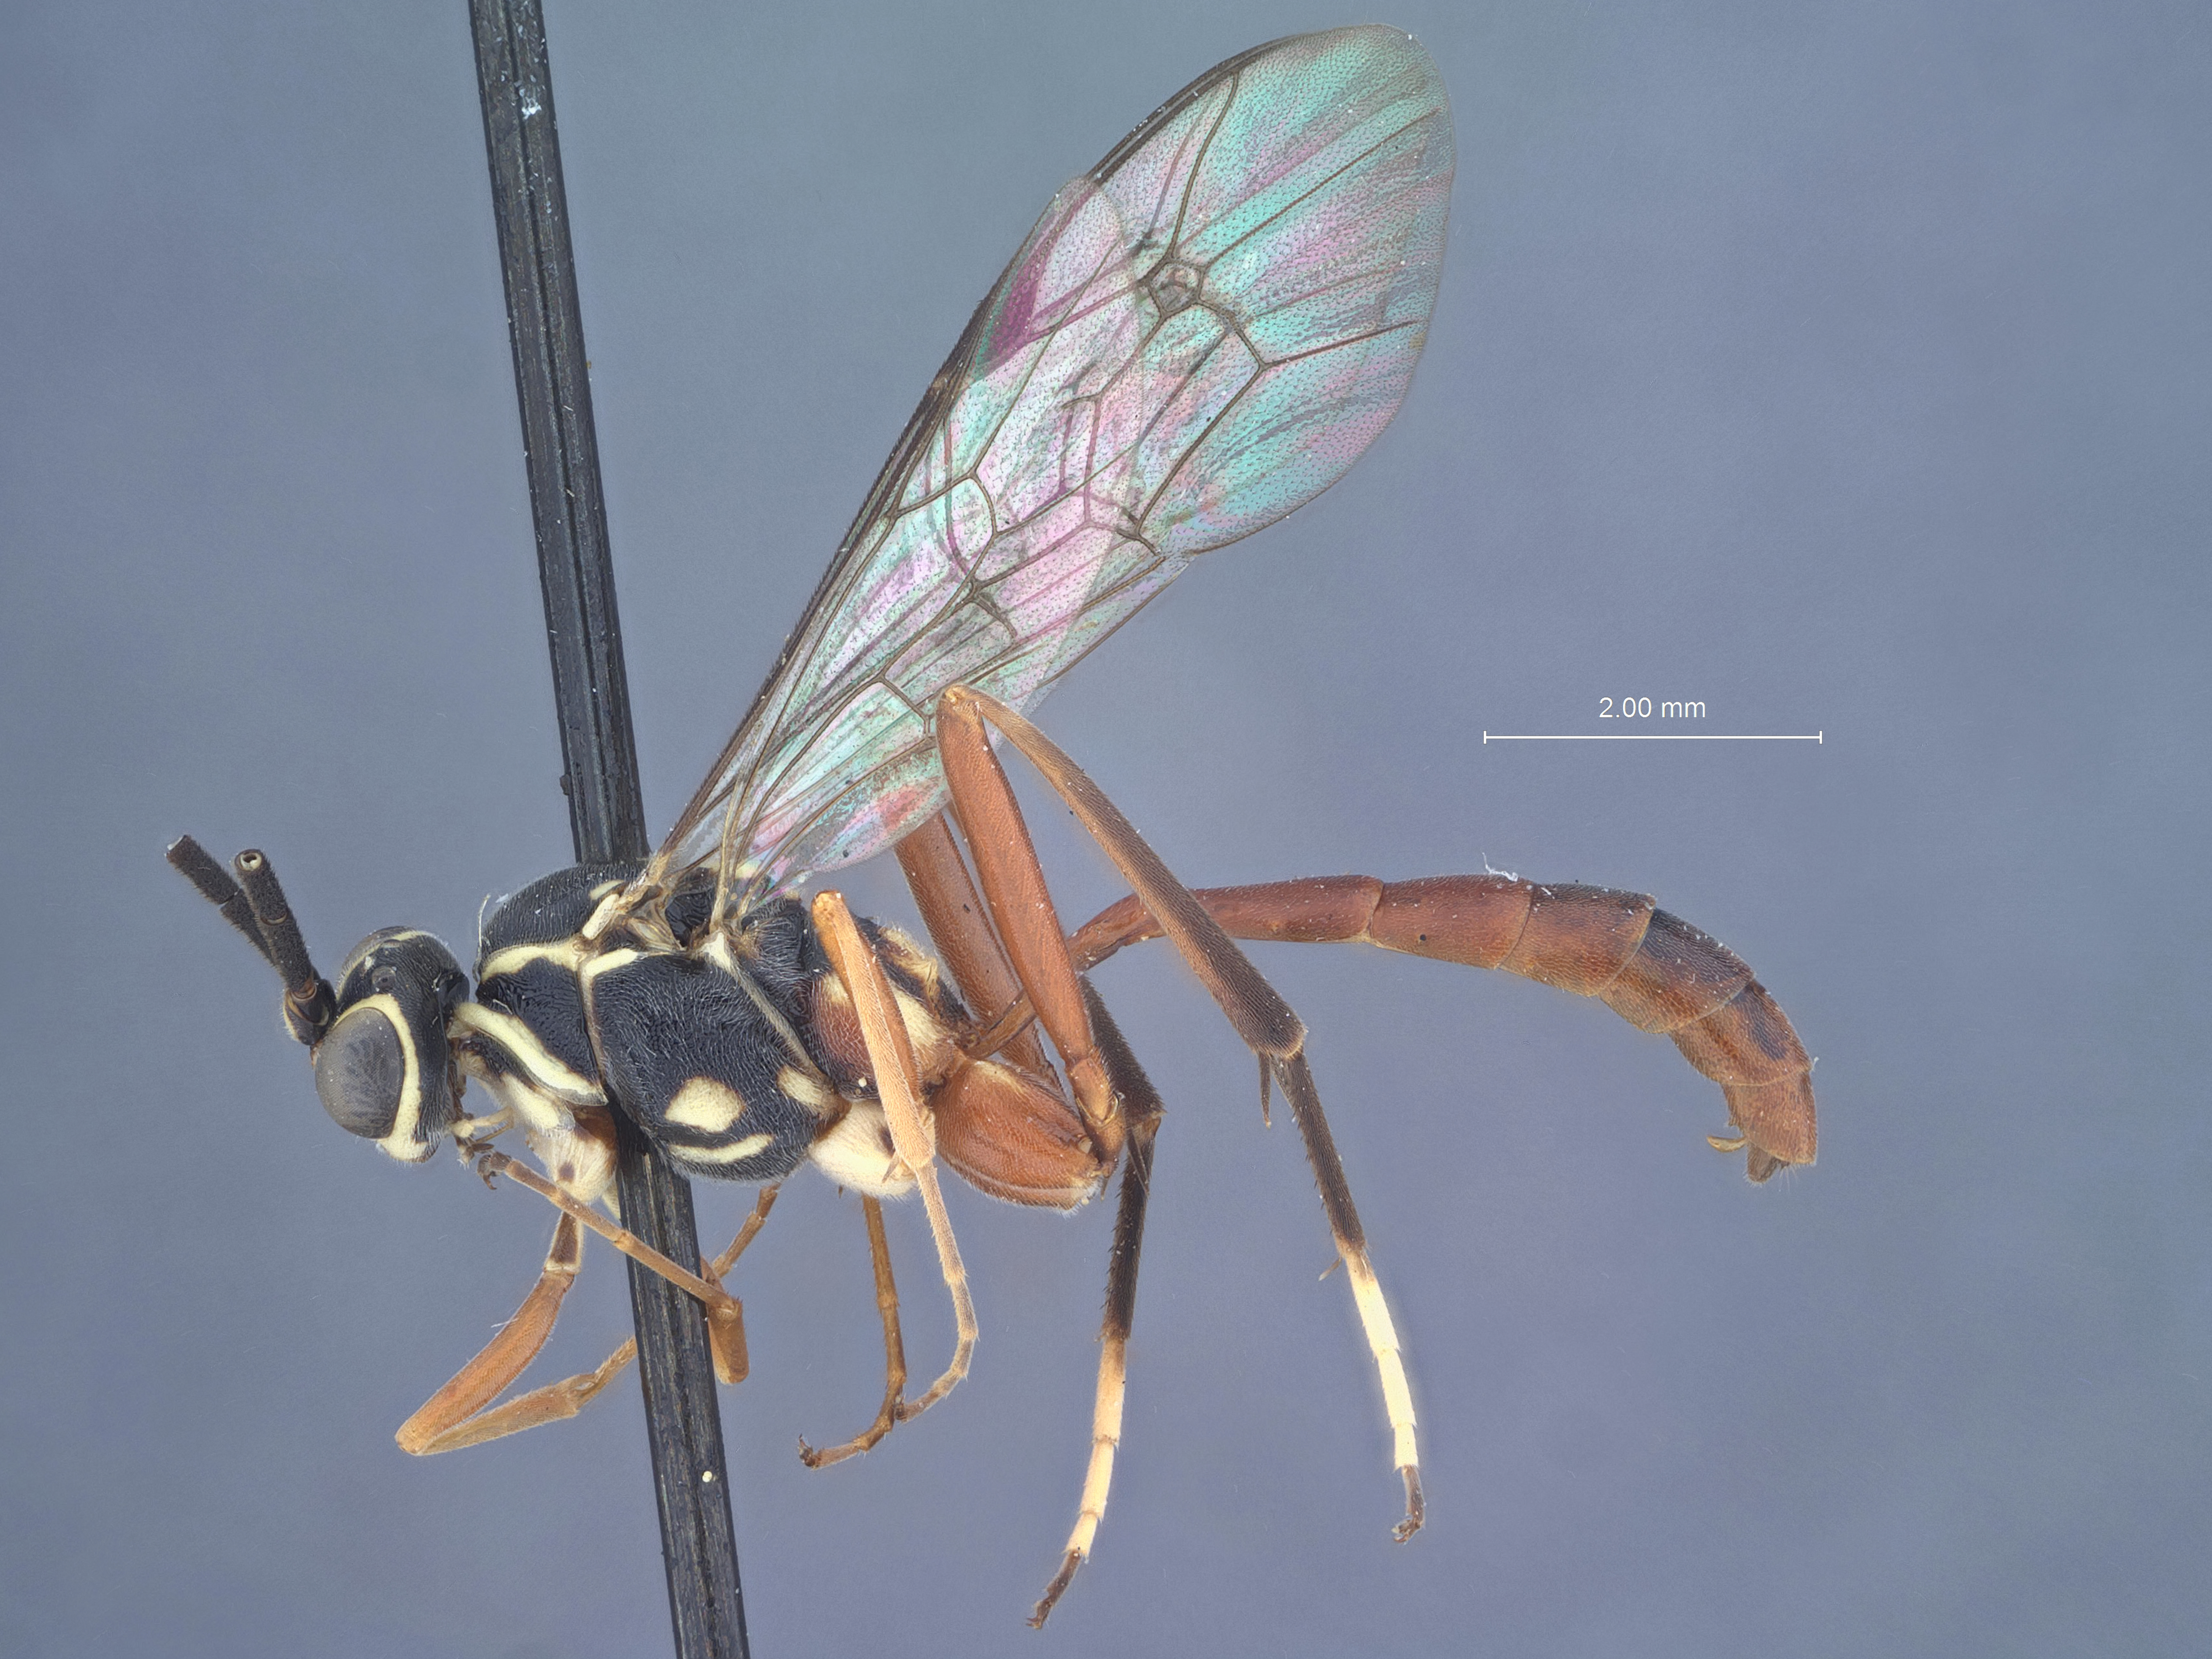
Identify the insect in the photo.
Habrocryptoides virgeus
